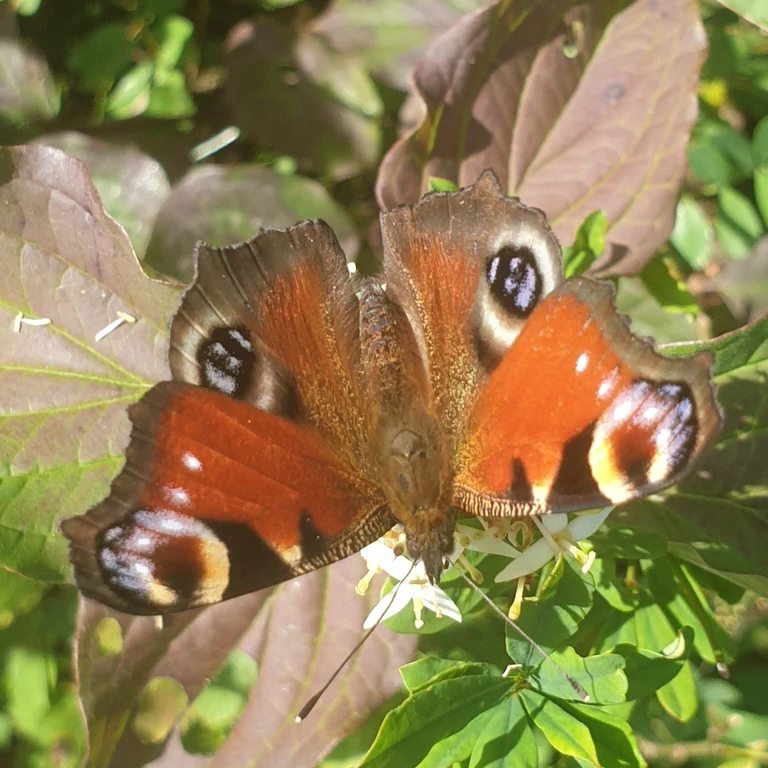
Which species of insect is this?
Aglais io
